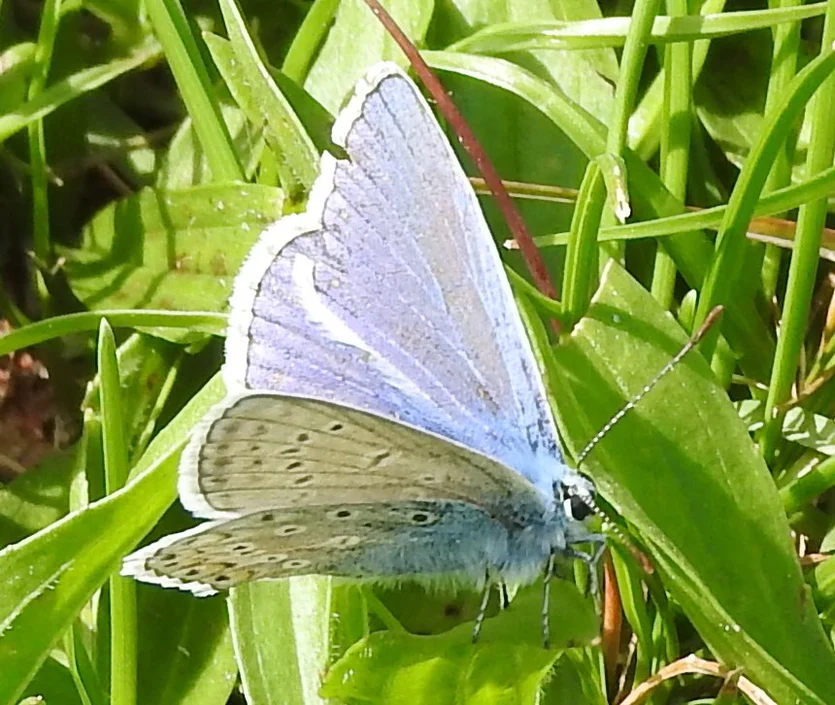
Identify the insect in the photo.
Polyommatus icarus
